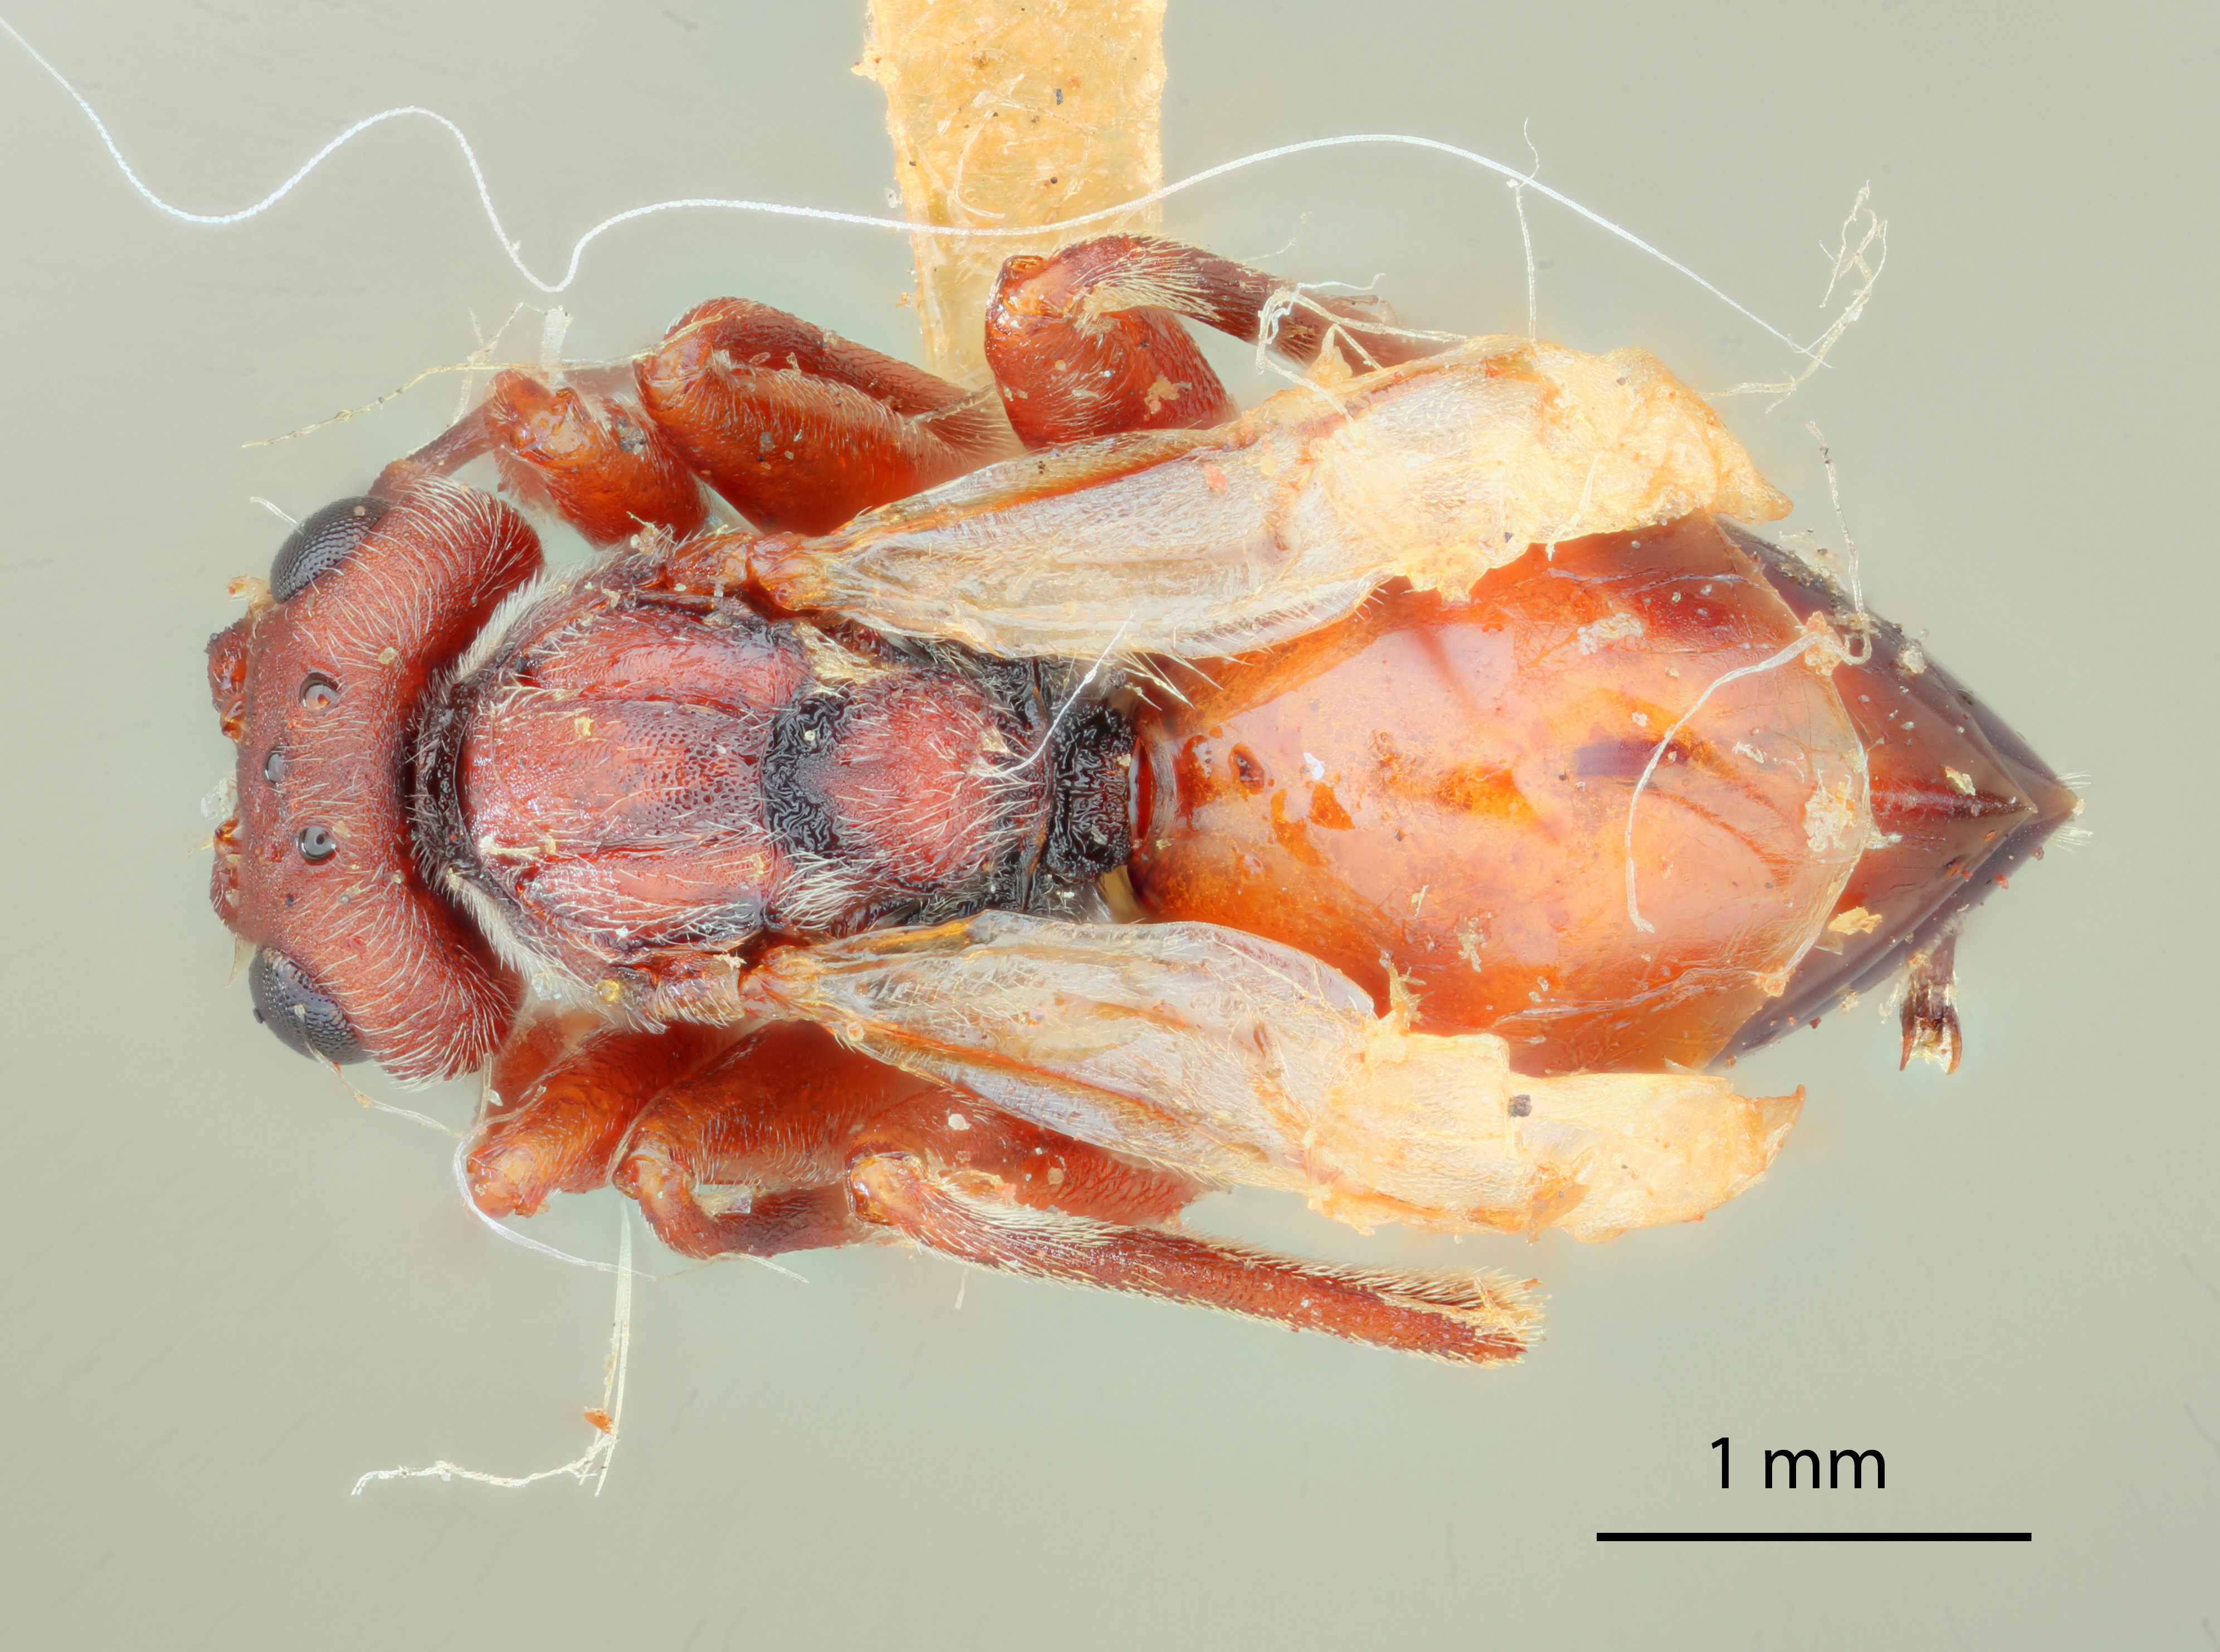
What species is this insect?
Andricus caepulaeformis
